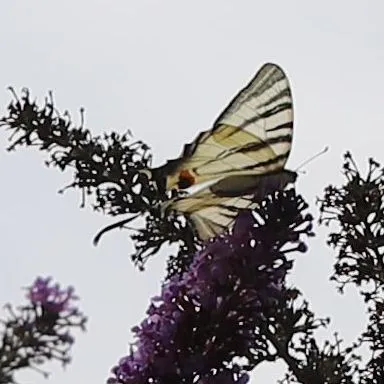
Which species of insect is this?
Iphiclides podalirius
